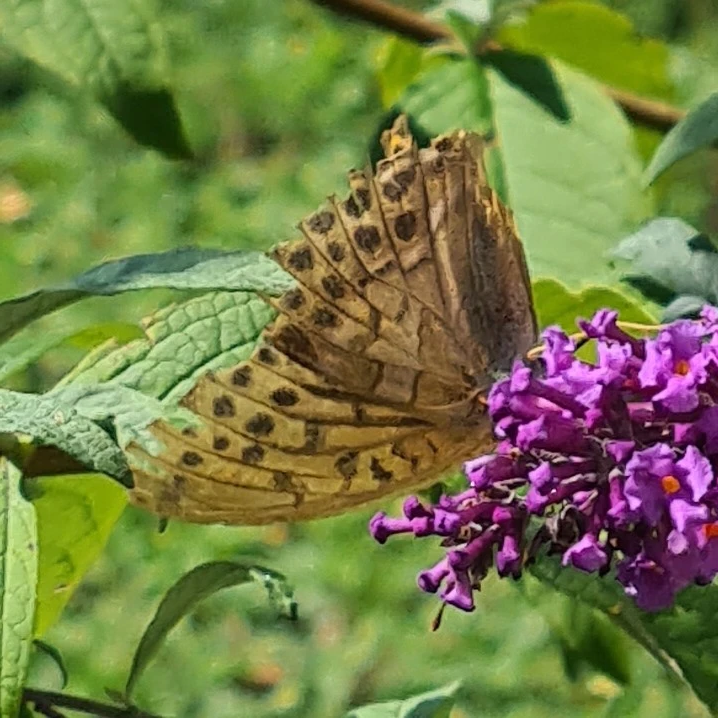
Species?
Argynnis paphia
